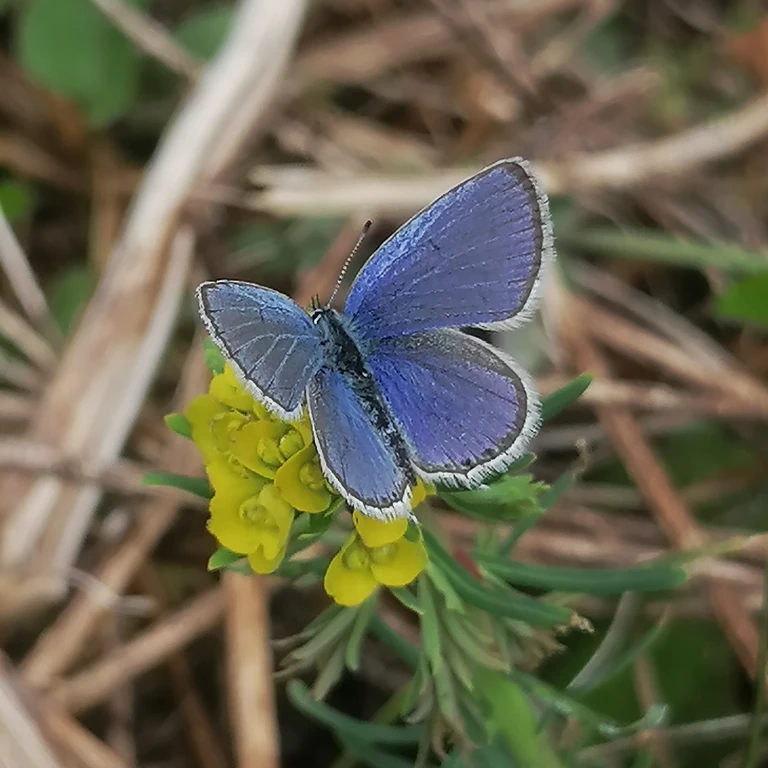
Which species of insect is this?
Cupido argiades (also Elkalyce argiades)
